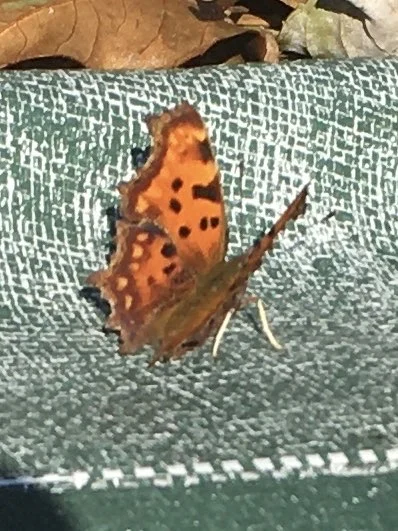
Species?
Polygonia c-album
